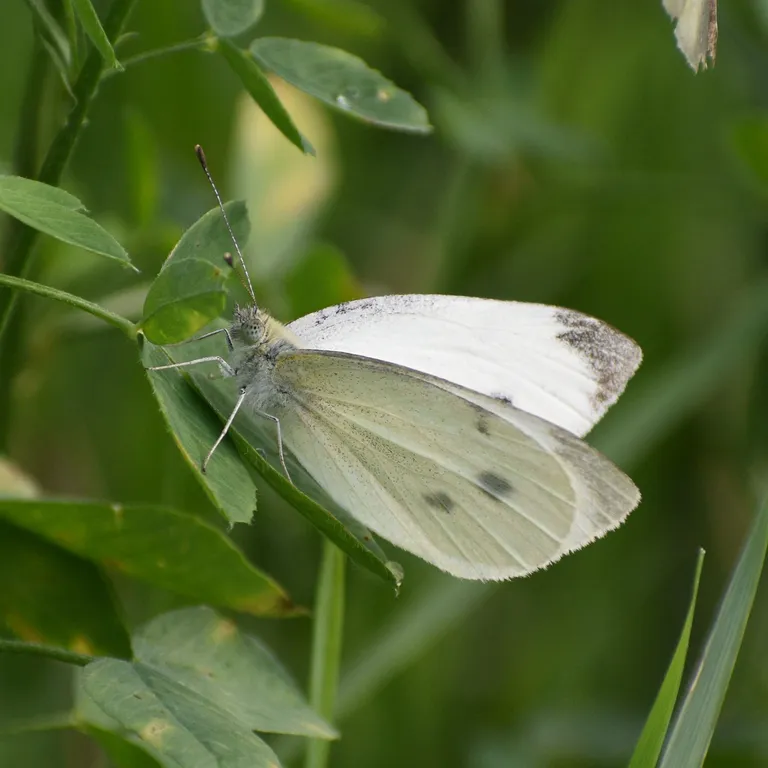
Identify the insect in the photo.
Pieris rapae
